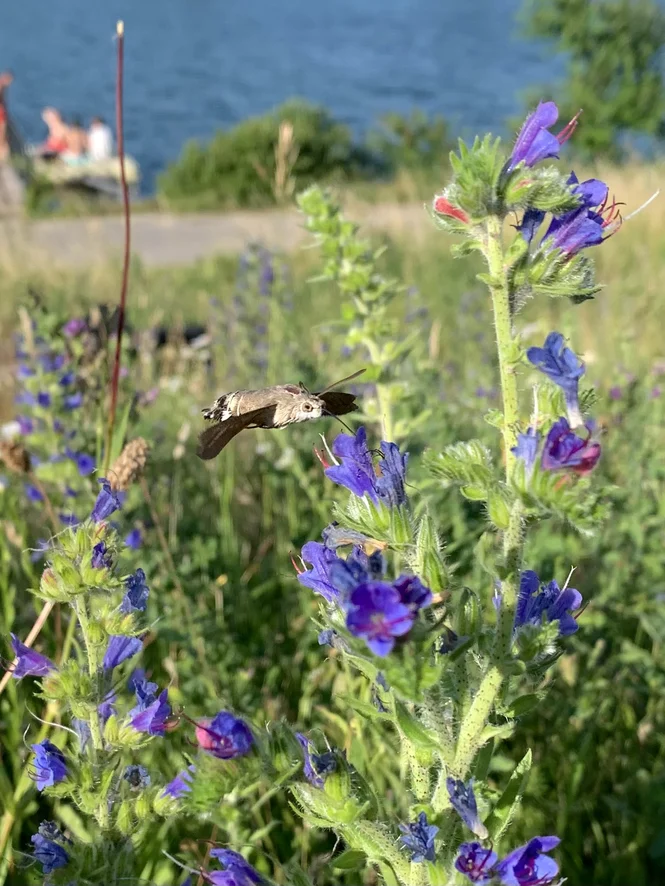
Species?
Macroglossum stellatarum
